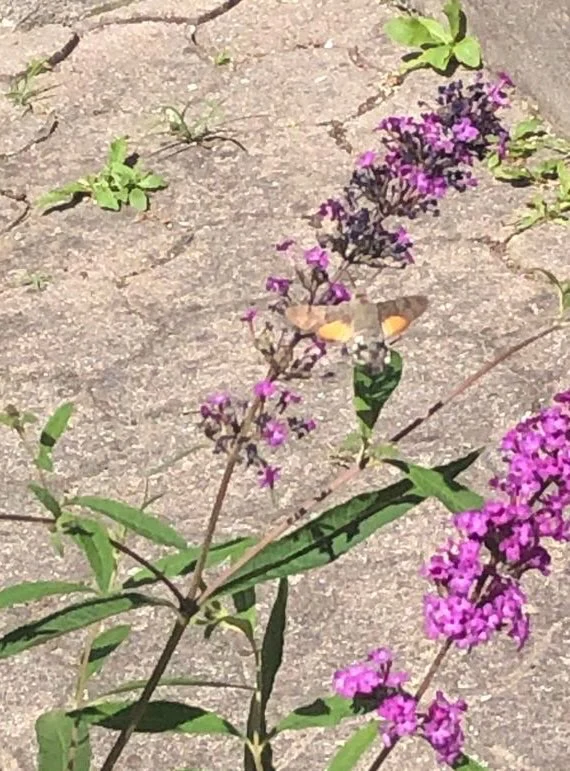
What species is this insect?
Macroglossum stellatarum
